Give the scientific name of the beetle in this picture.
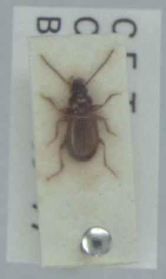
Epaphius secalis
